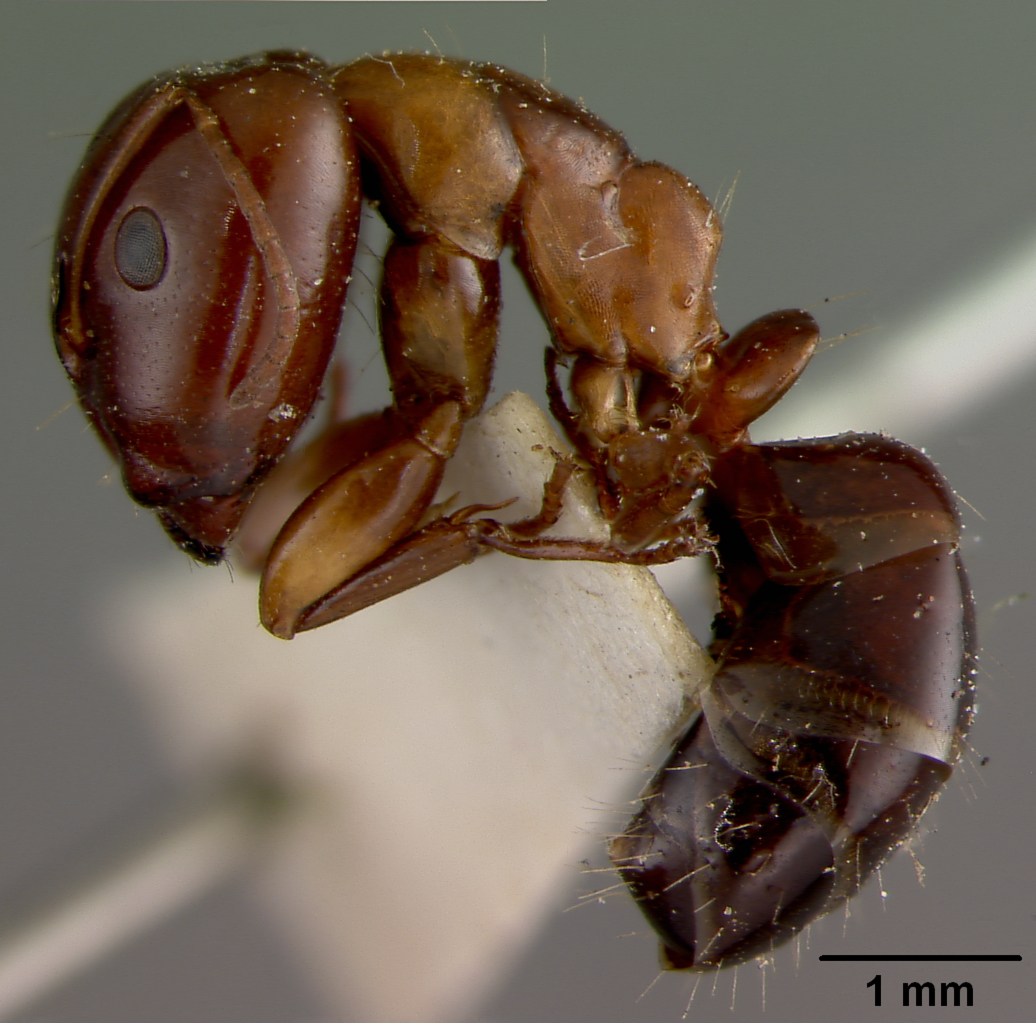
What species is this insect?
Camponotus hyatti
